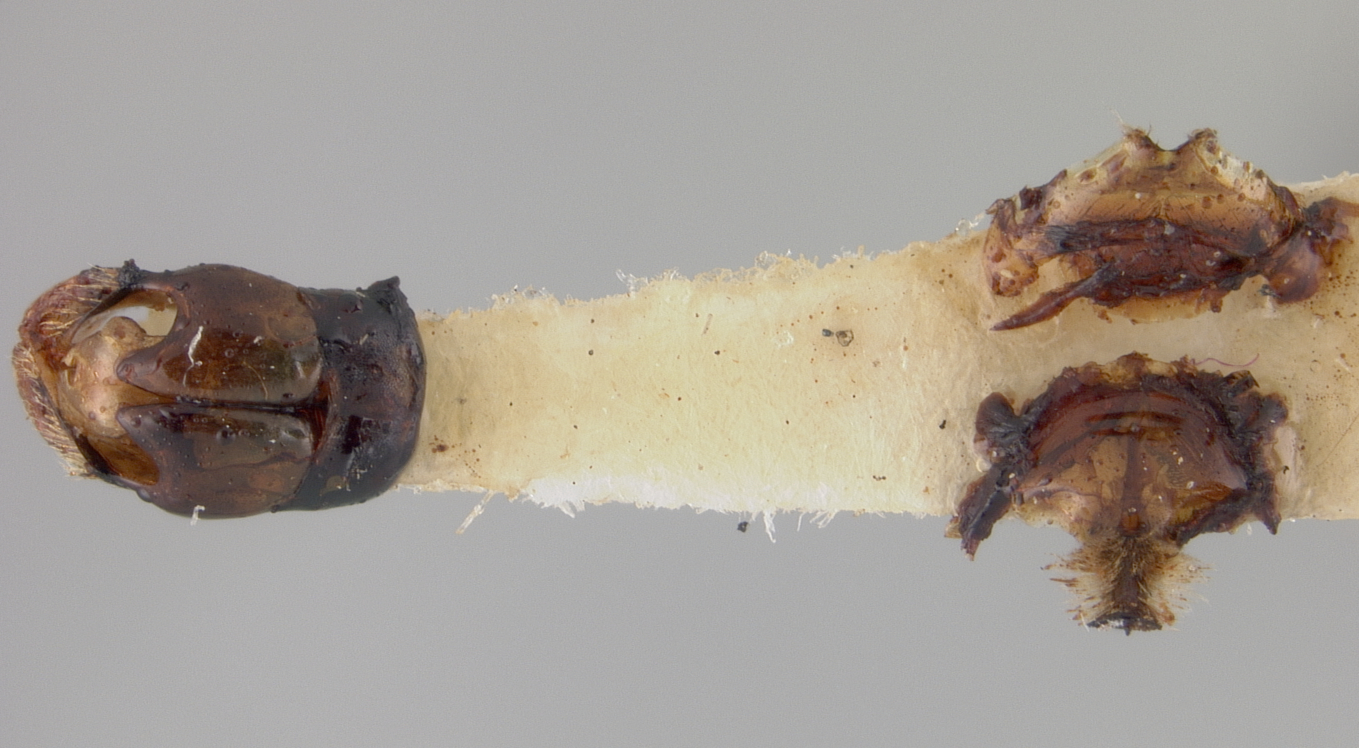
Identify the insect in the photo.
Andrena berkeleyi
